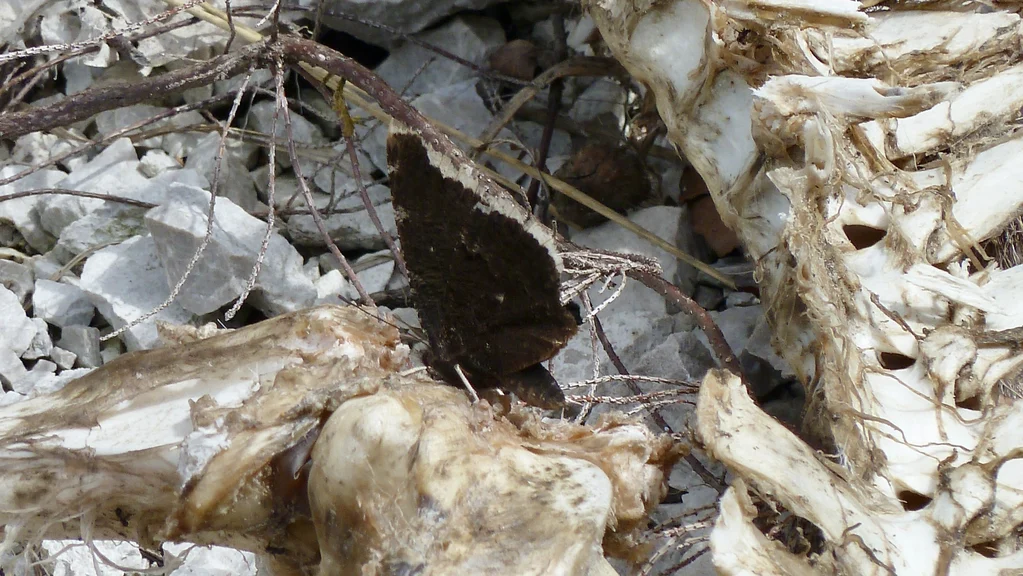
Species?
Nymphalis antiopa
